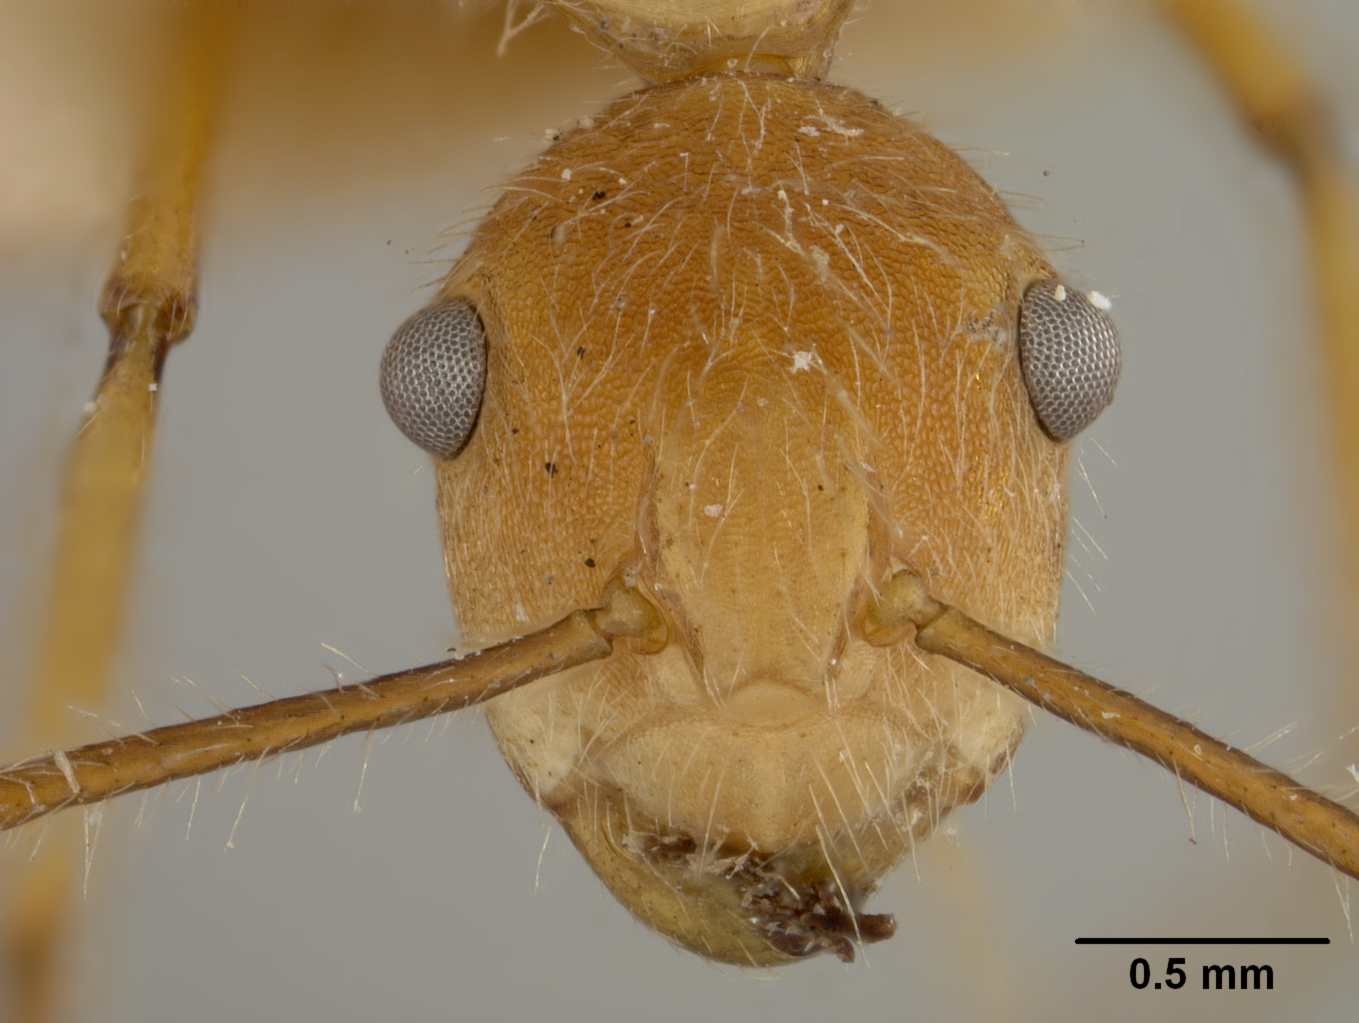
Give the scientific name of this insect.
Dendromyrmex chartifex
